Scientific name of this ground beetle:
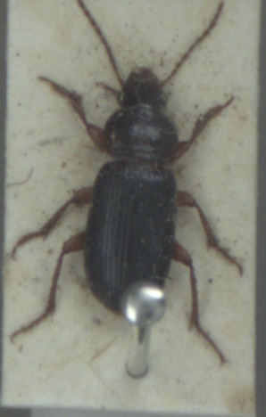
Ophonus rupicola
